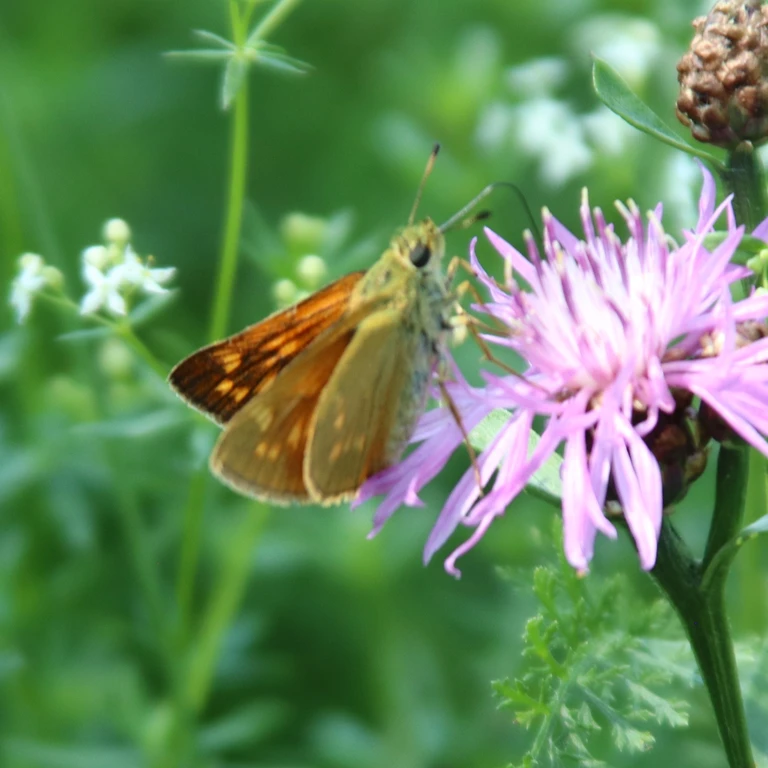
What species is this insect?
Ochlodes sylvanus (also Ochlodes venata)
